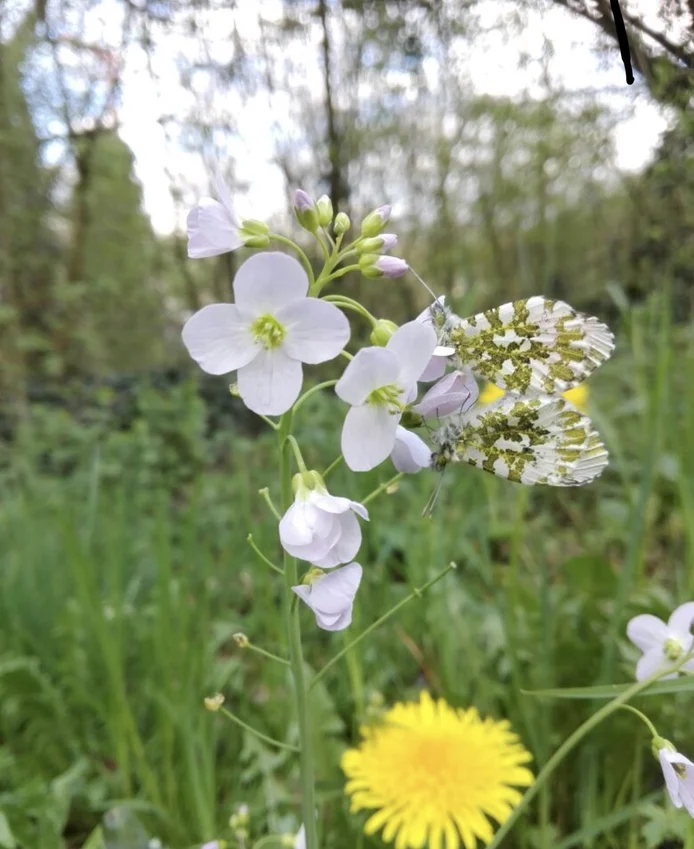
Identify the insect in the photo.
Anthocharis cardamines
